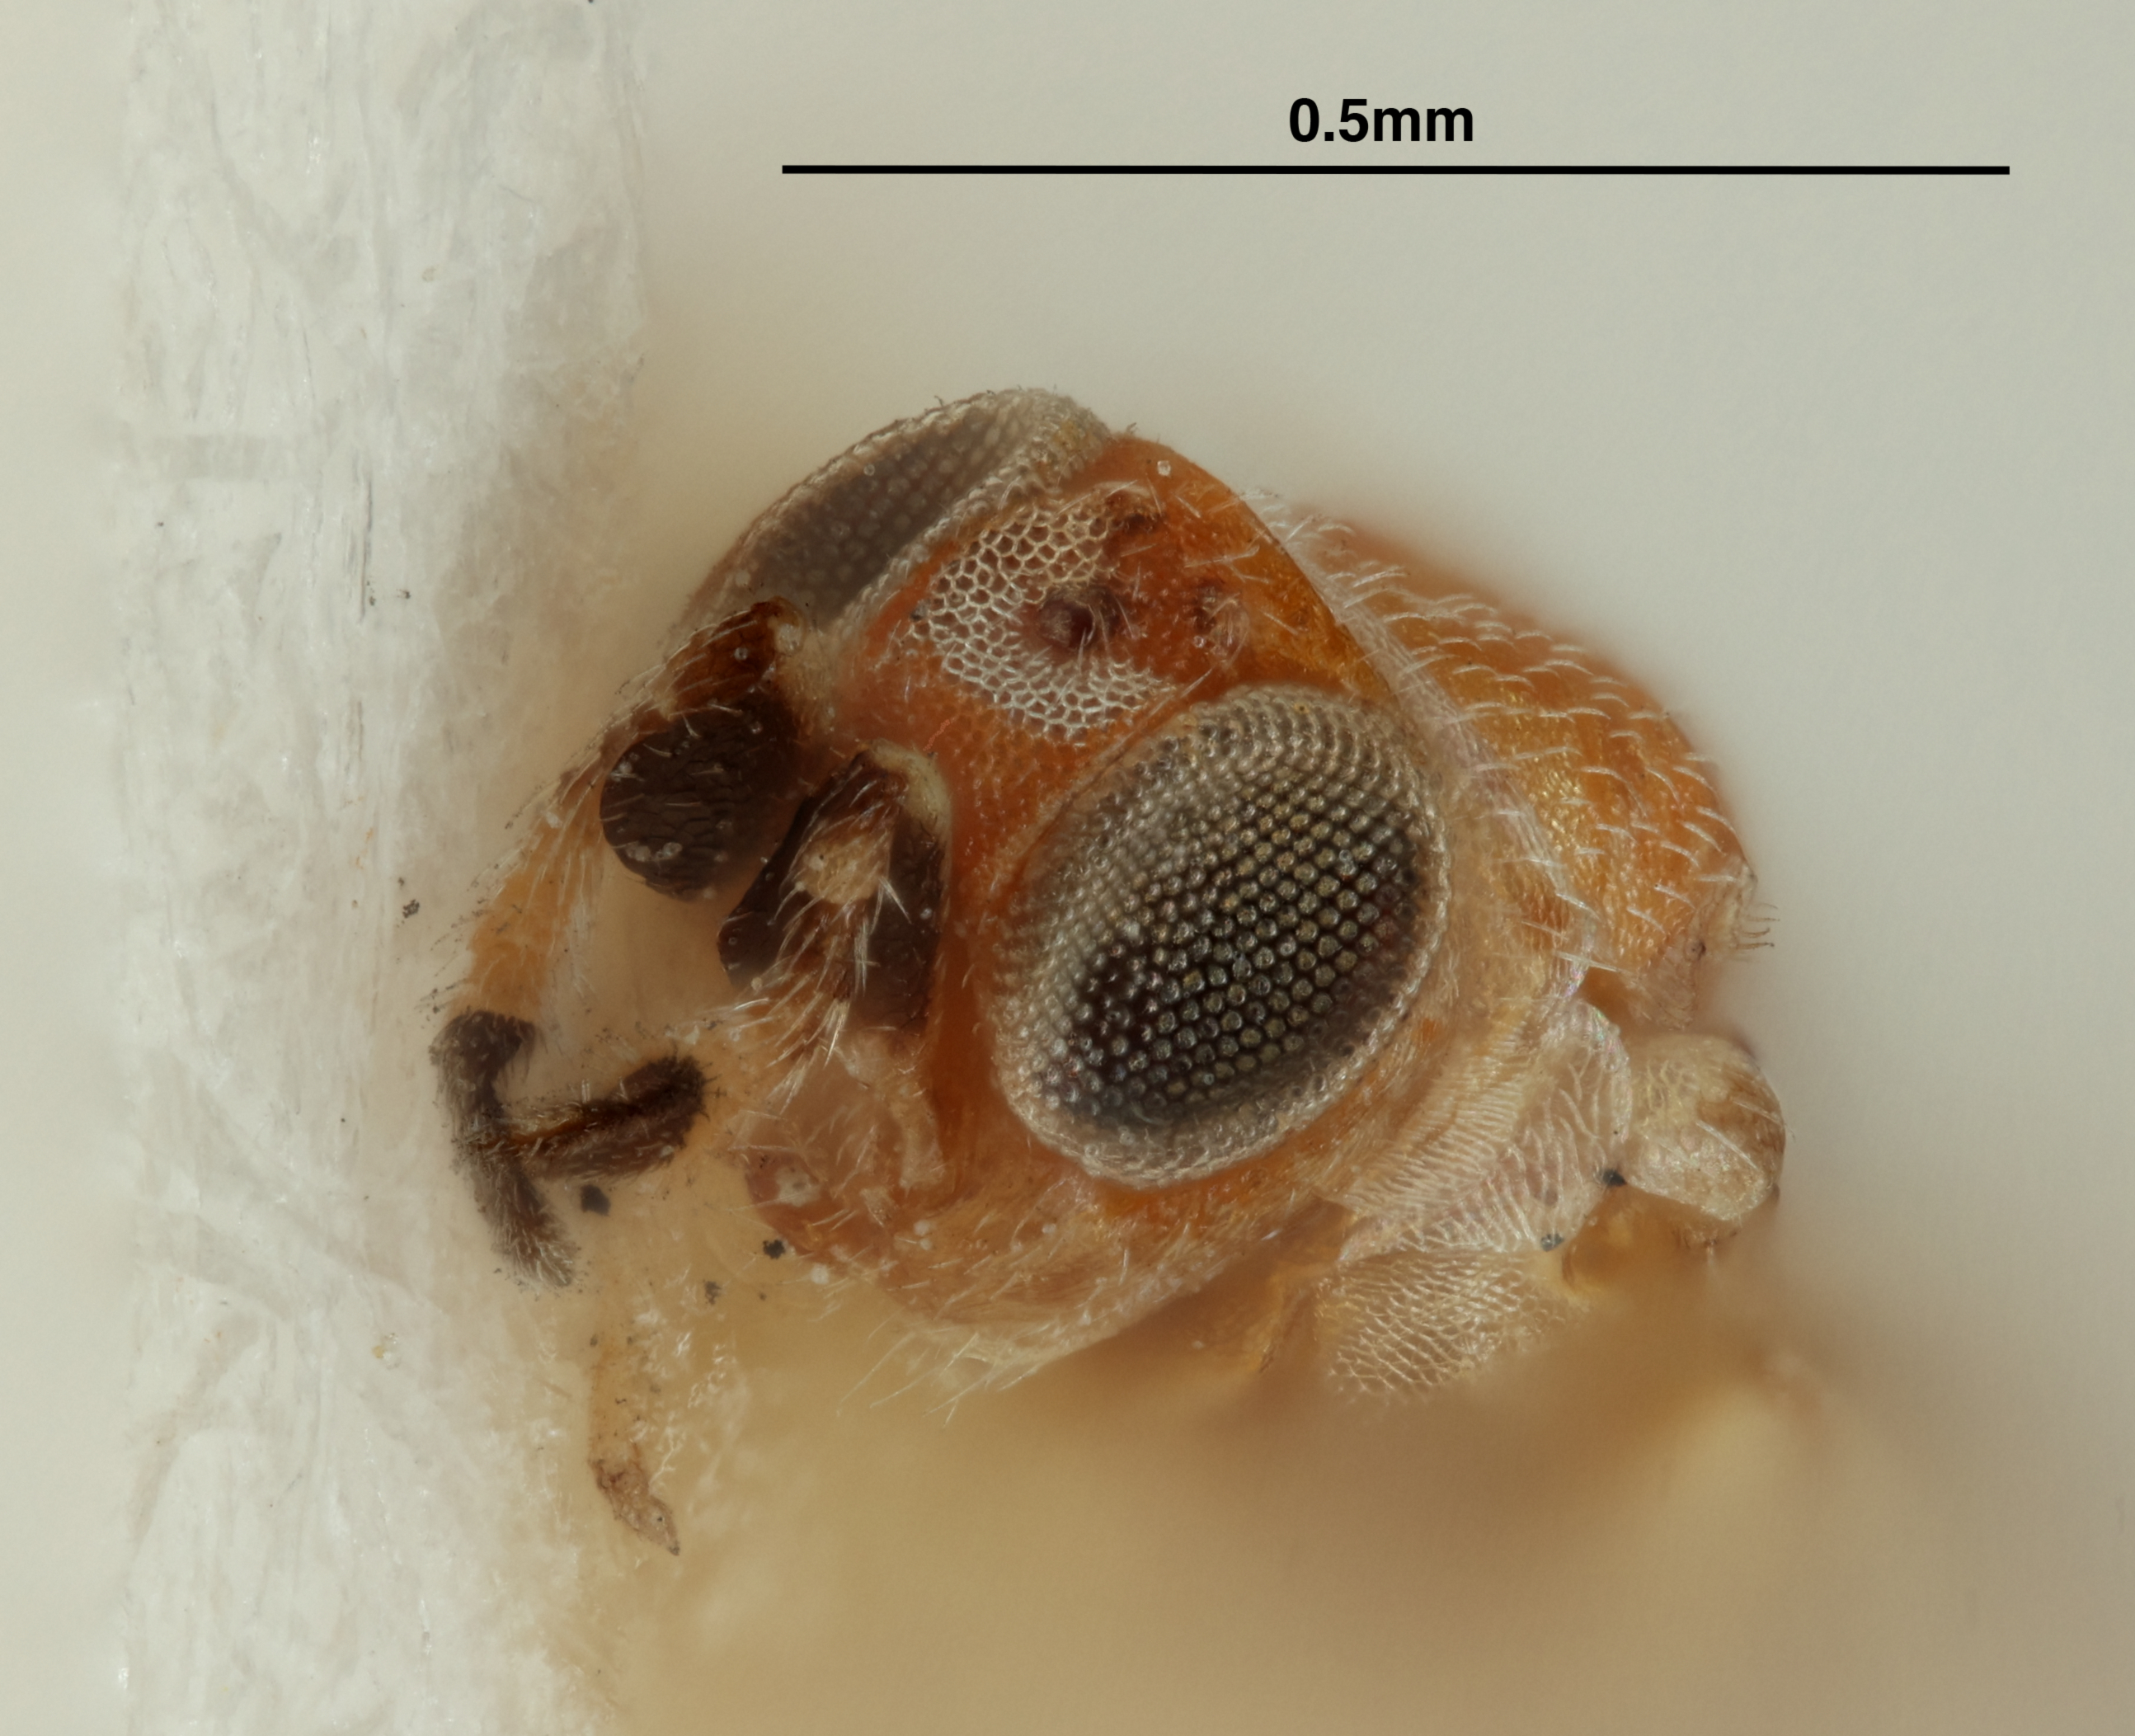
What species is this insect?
Aphycus kingi
